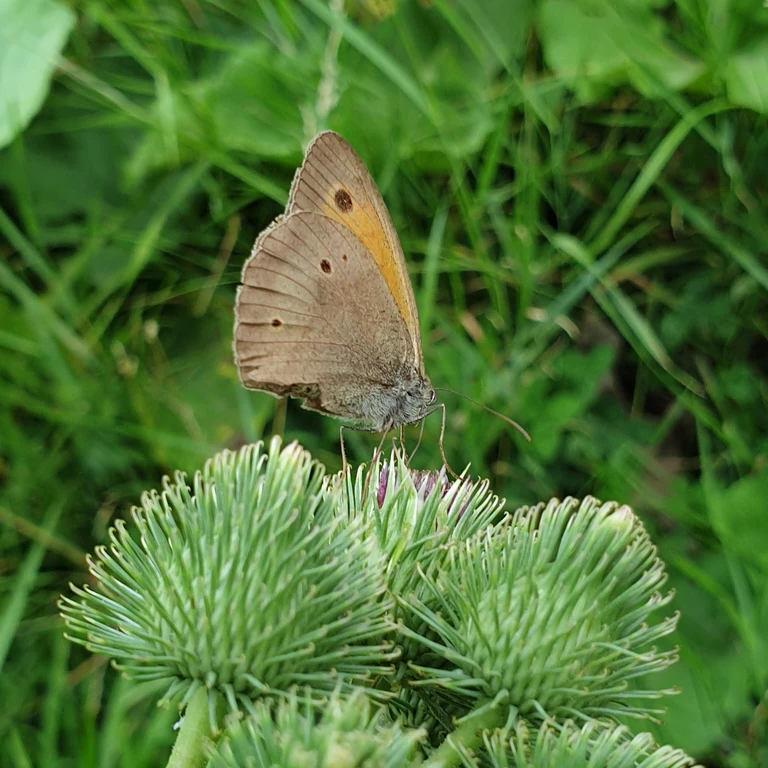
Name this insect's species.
Maniola jurtina
